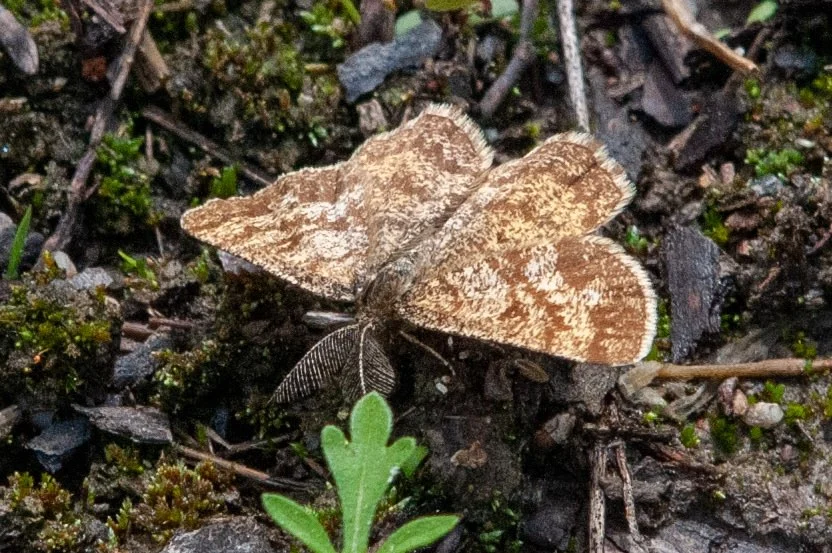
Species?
Ematurga atomaria
